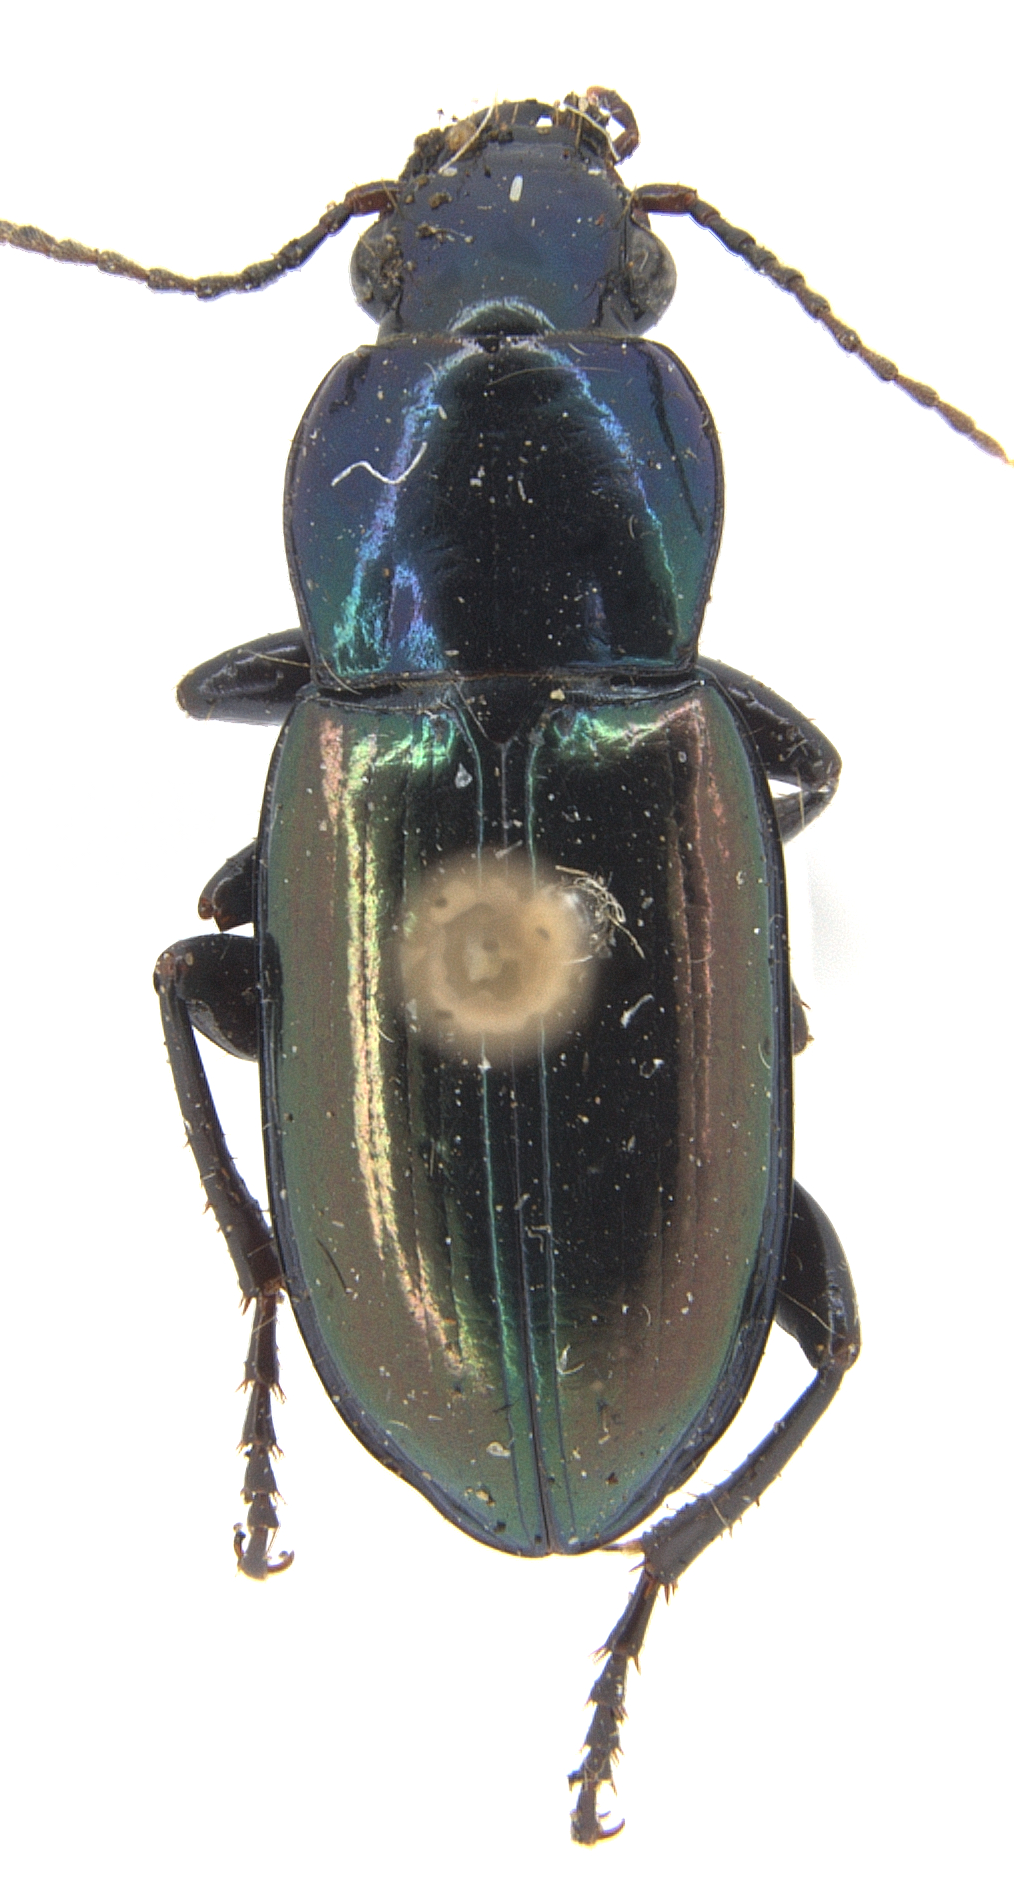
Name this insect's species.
Trirammatus unistriatus
